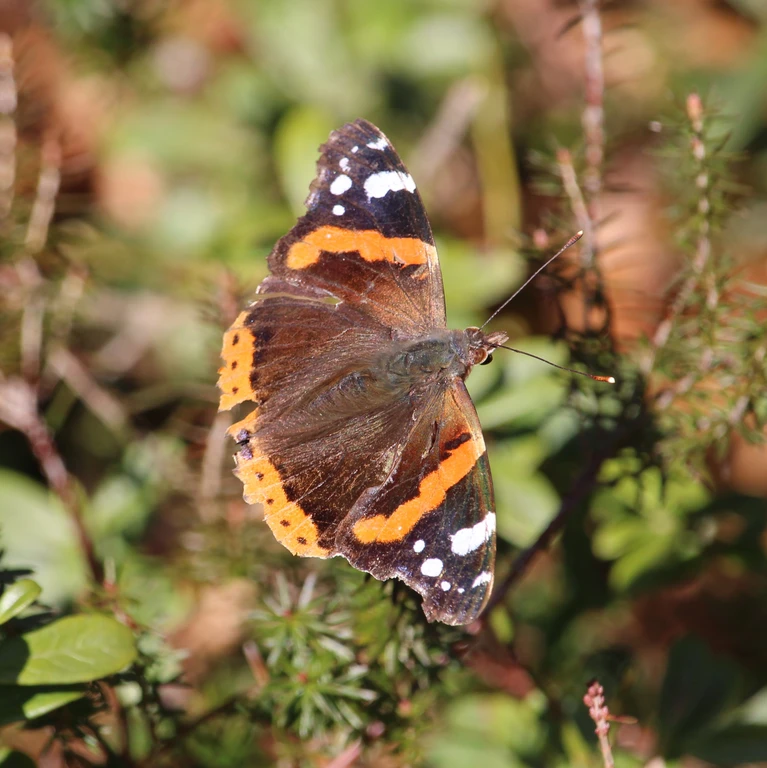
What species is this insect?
Vanessa atalanta
